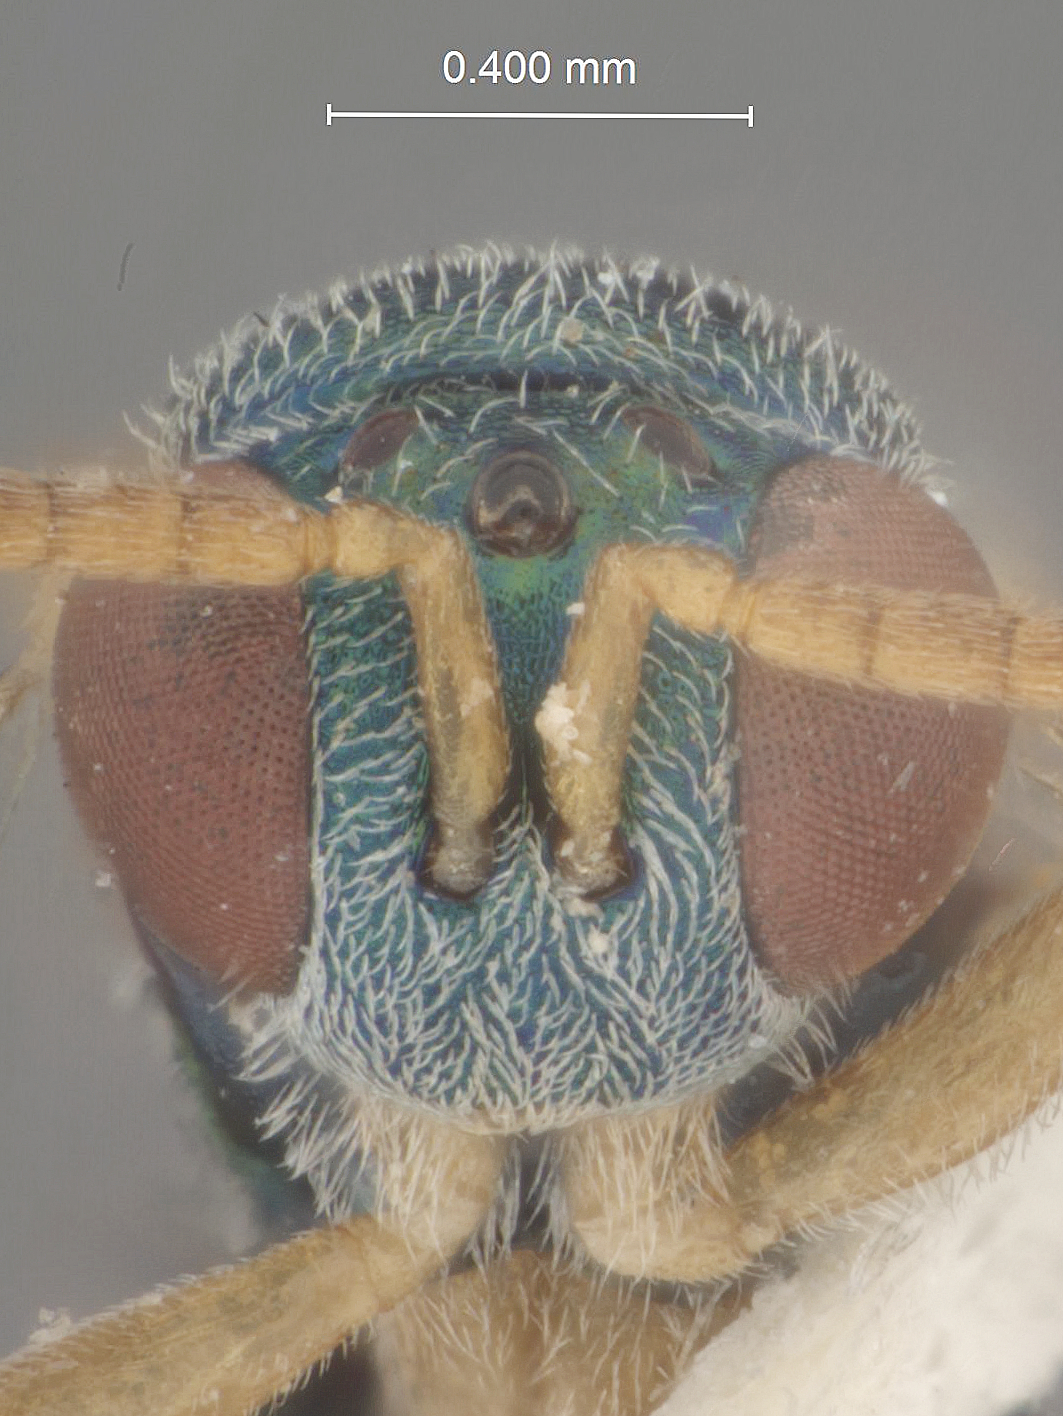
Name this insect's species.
Podagrion mantidiphagum
